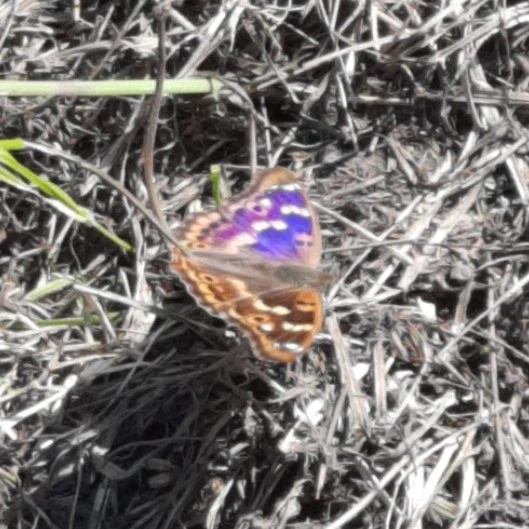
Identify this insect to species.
Apatura ilia
